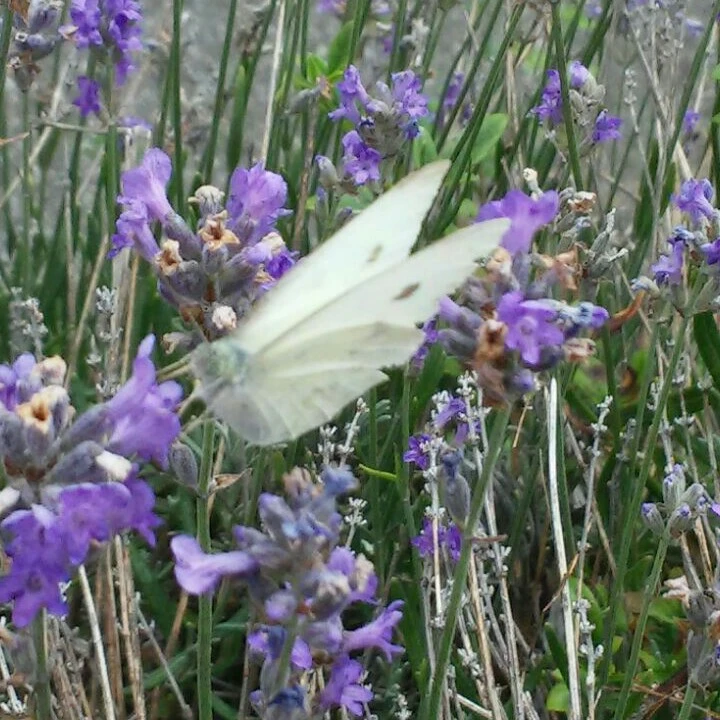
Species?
Pieris rapae
